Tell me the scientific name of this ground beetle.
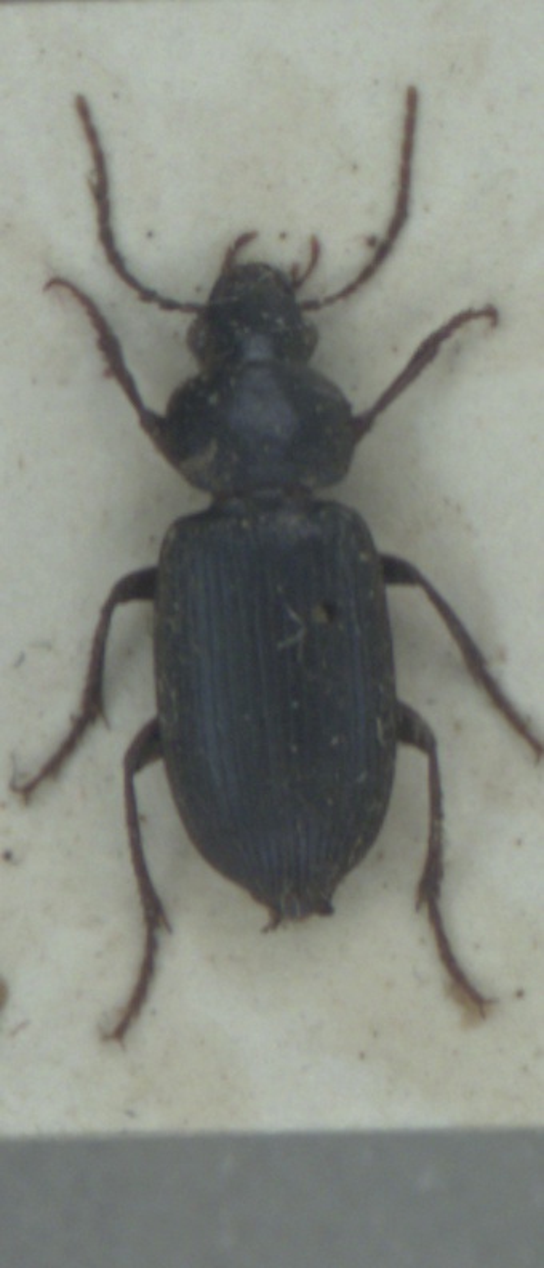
Ophonus ardosiacus
